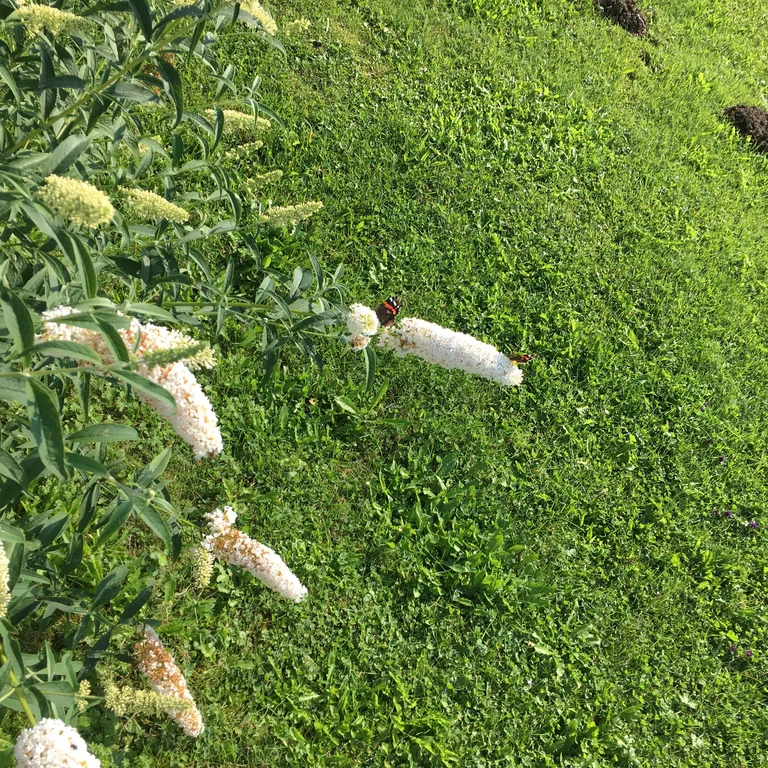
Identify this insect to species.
Vanessa atalanta
